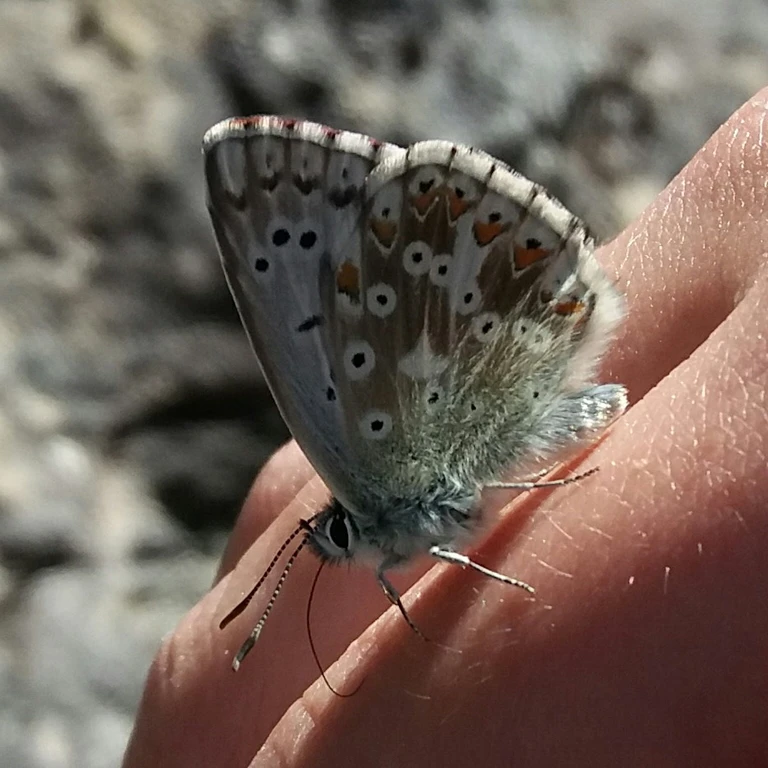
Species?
Lysandra coridon
